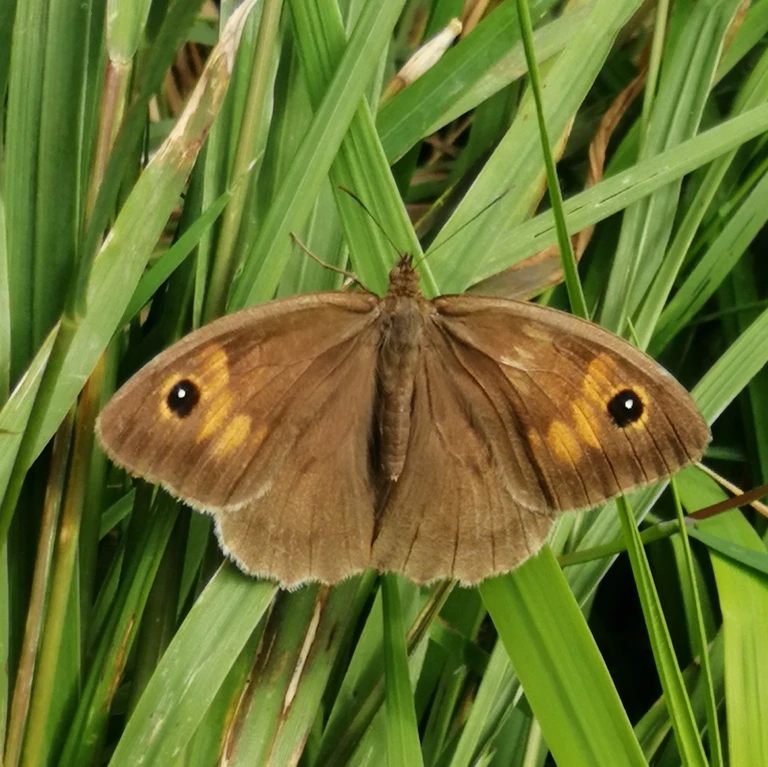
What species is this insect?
Maniola jurtina
